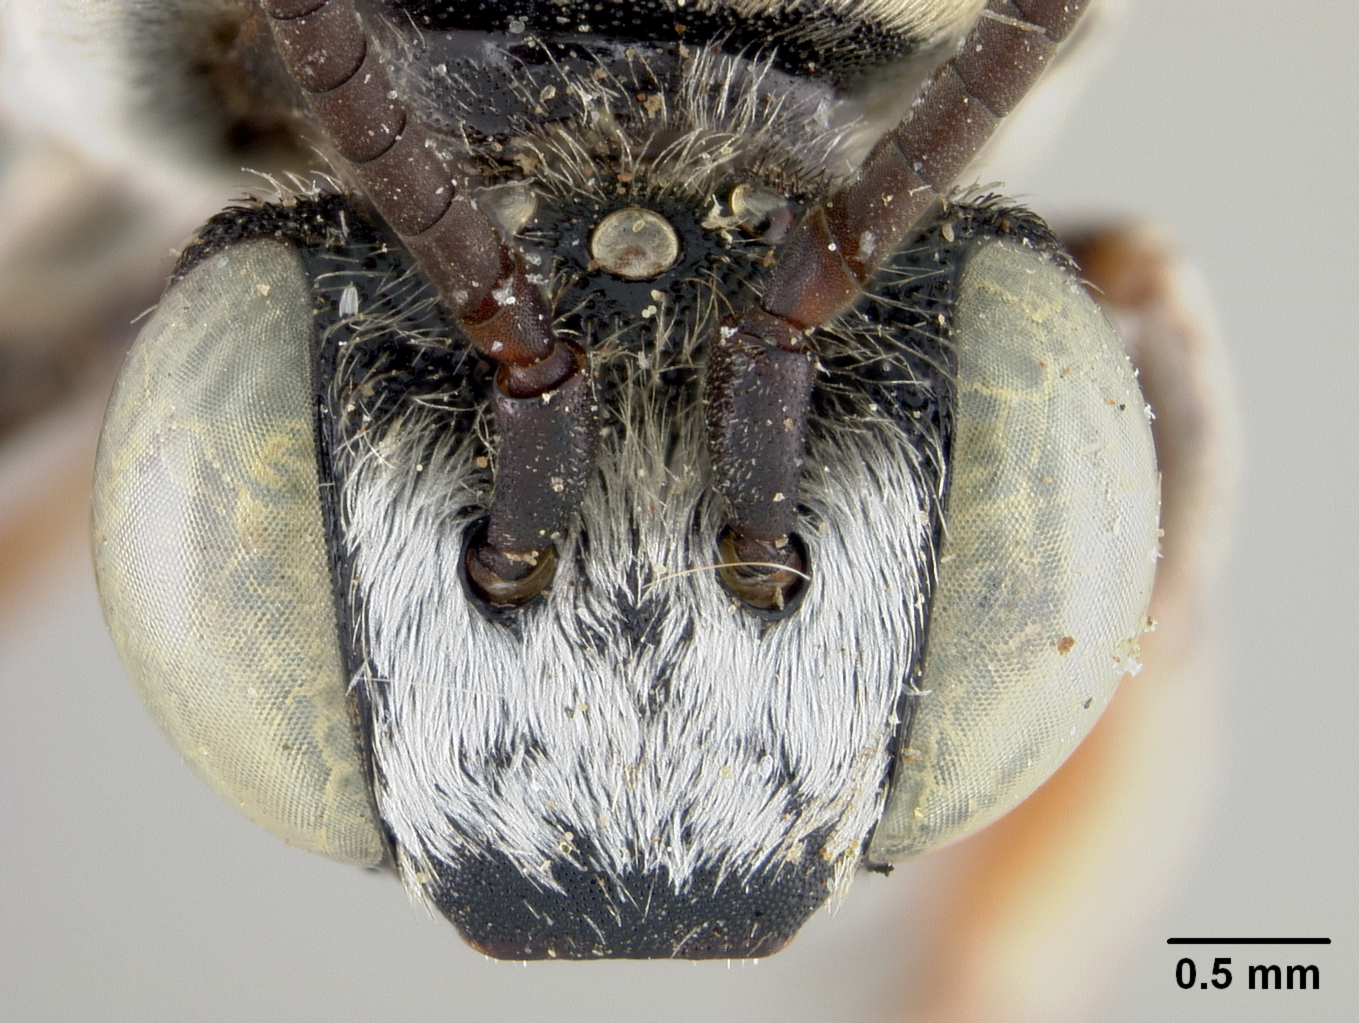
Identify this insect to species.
Triepeolus cressoni
